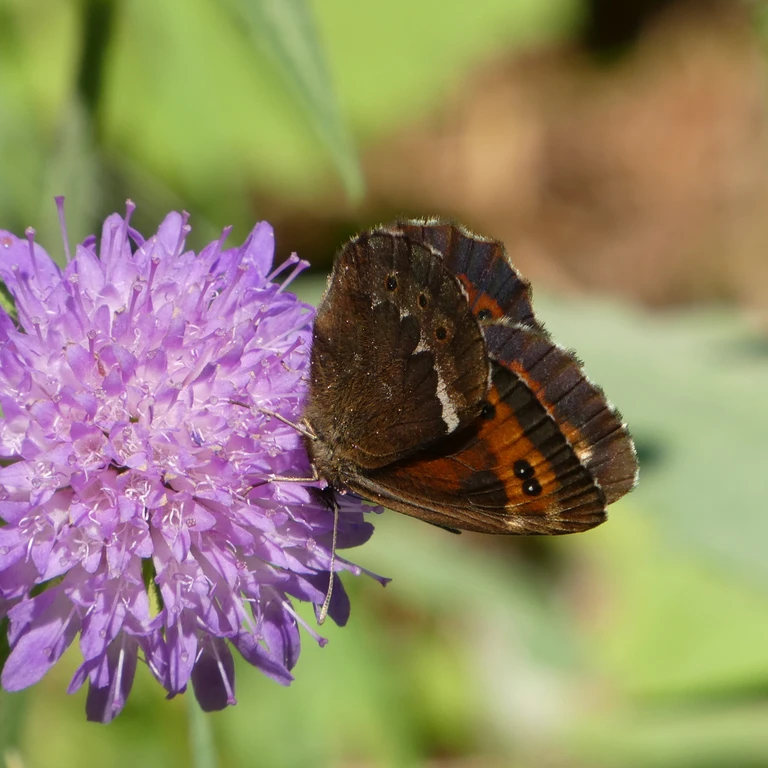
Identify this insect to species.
Erebia ligea
